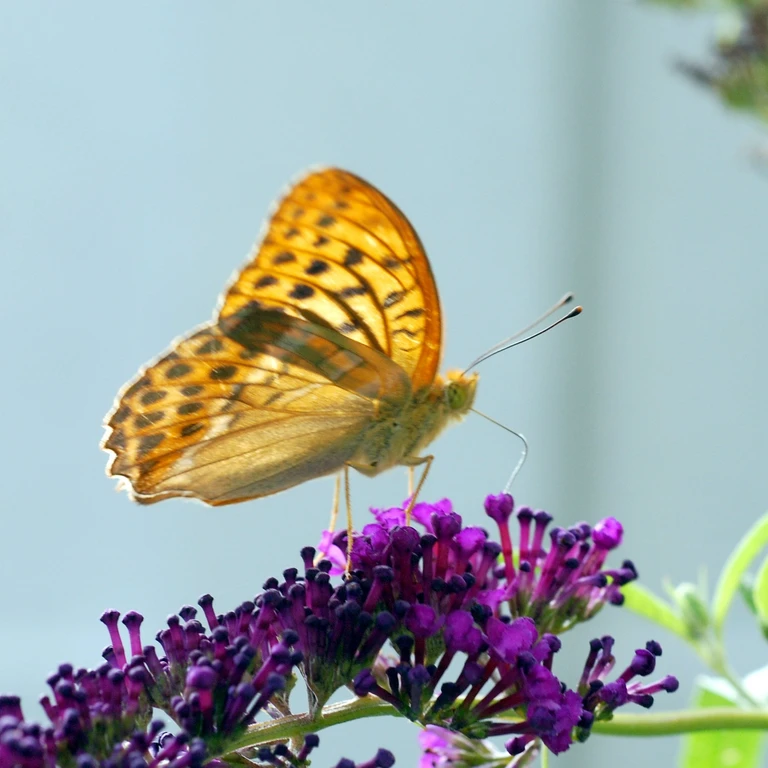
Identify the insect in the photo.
Argynnis paphia
